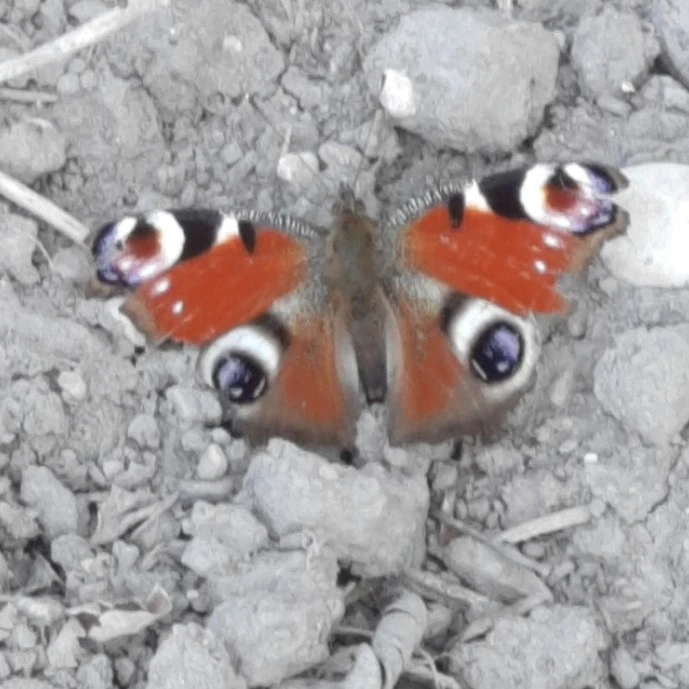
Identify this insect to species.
Aglais io
